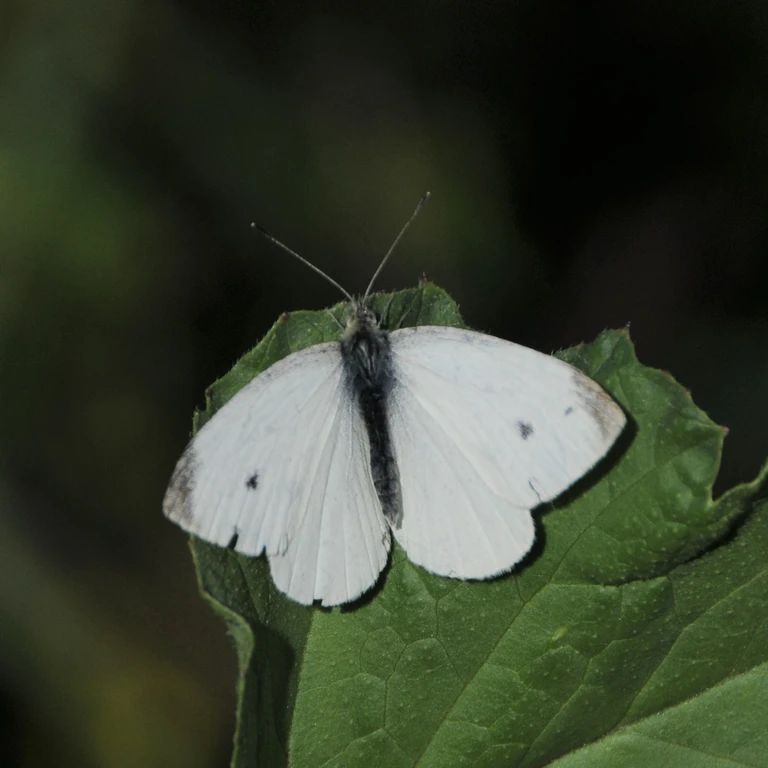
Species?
Pieris rapae
